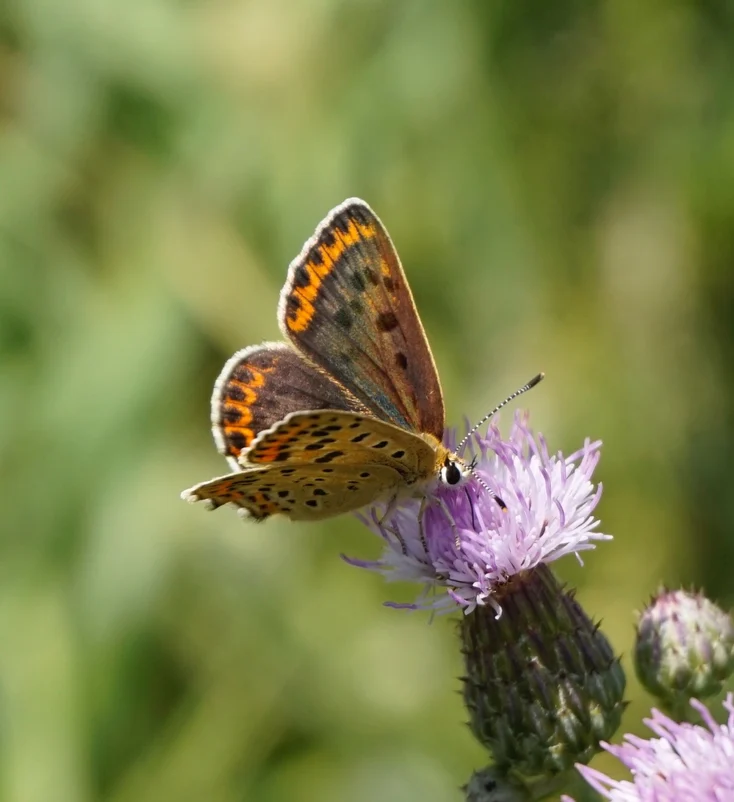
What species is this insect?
Lycaena tityrus (also Loweia tityrus)
